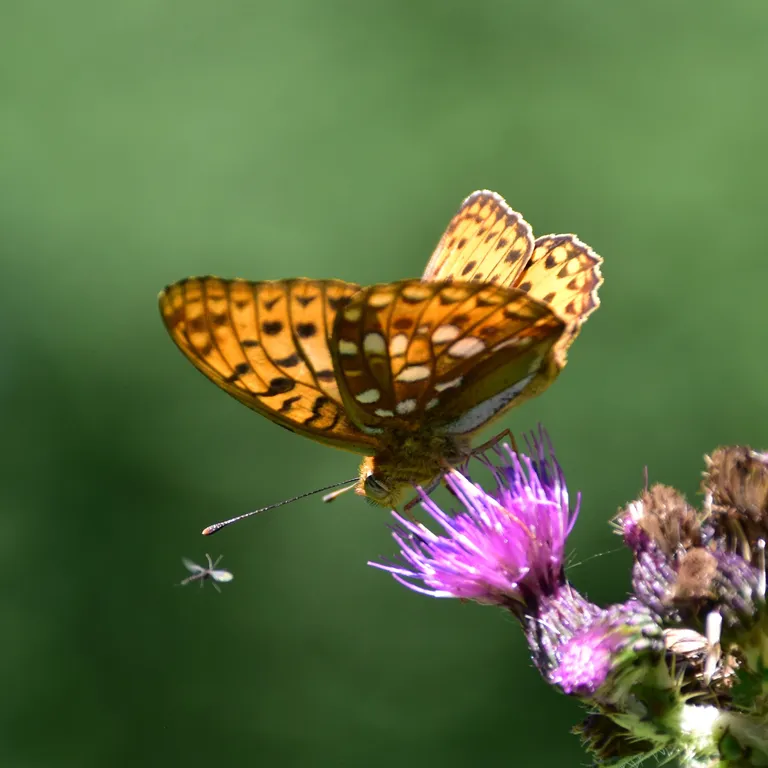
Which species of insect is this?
Fabriciana adippe
